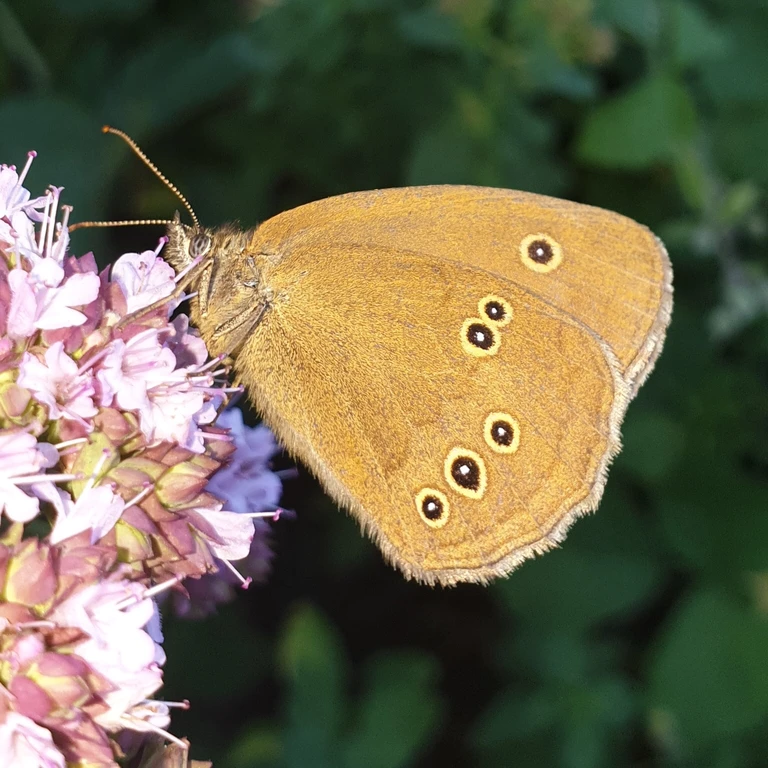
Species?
Aphantopus hyperantus
